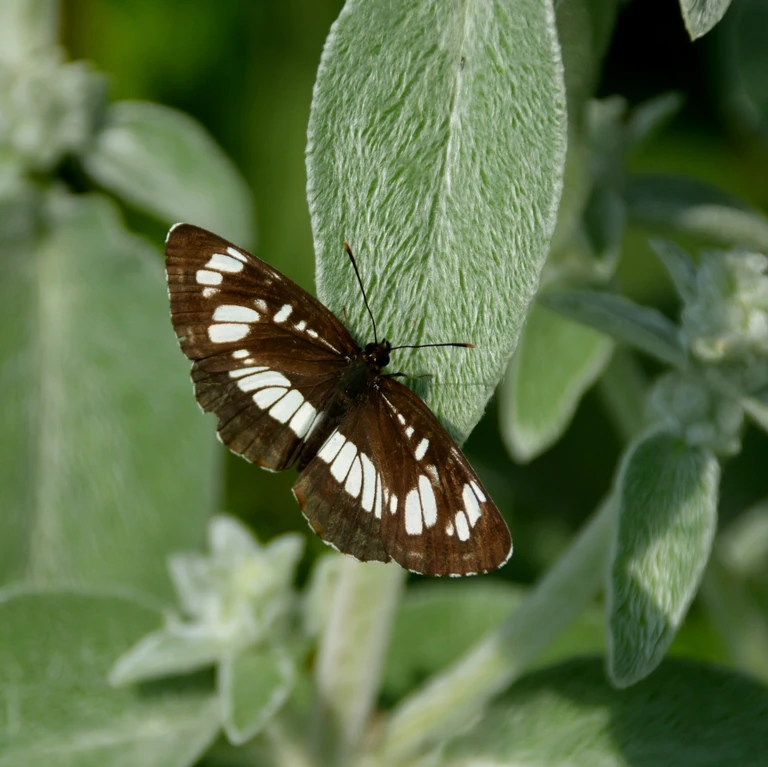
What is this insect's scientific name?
Neptis rivularis
